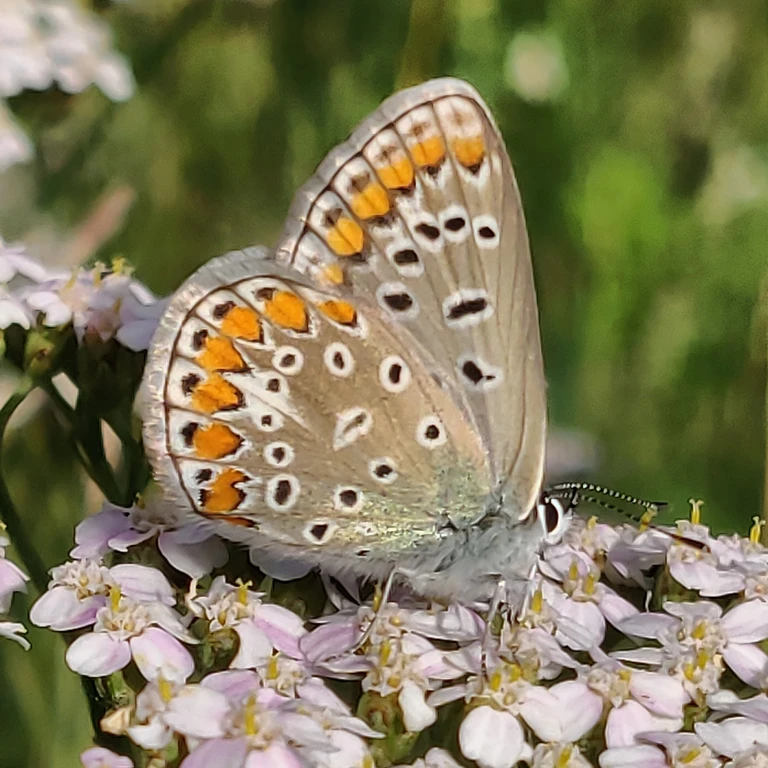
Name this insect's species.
Polyommatus icarus
